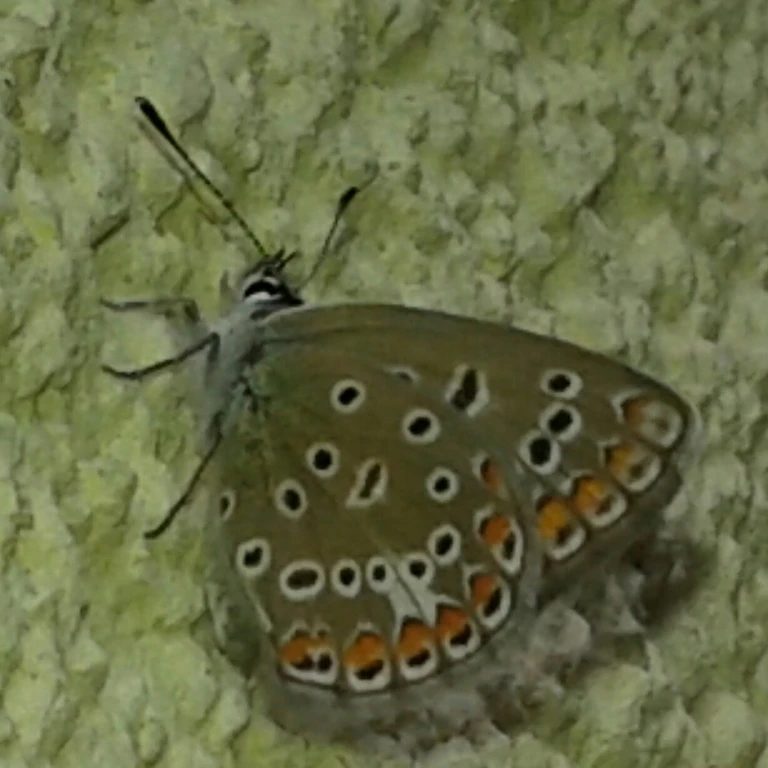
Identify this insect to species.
Polyommatus icarus
